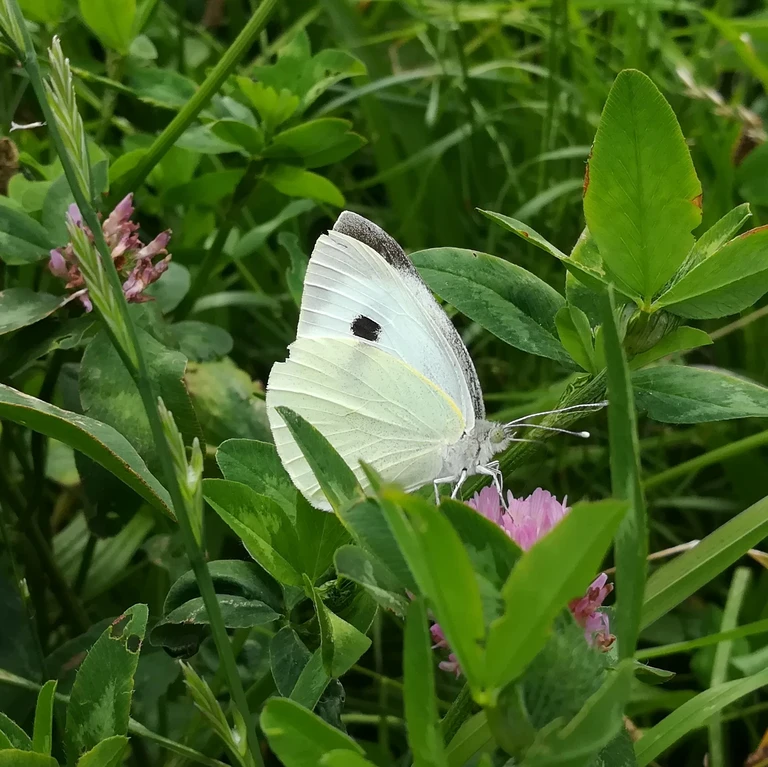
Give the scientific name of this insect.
Pieris brassicae
